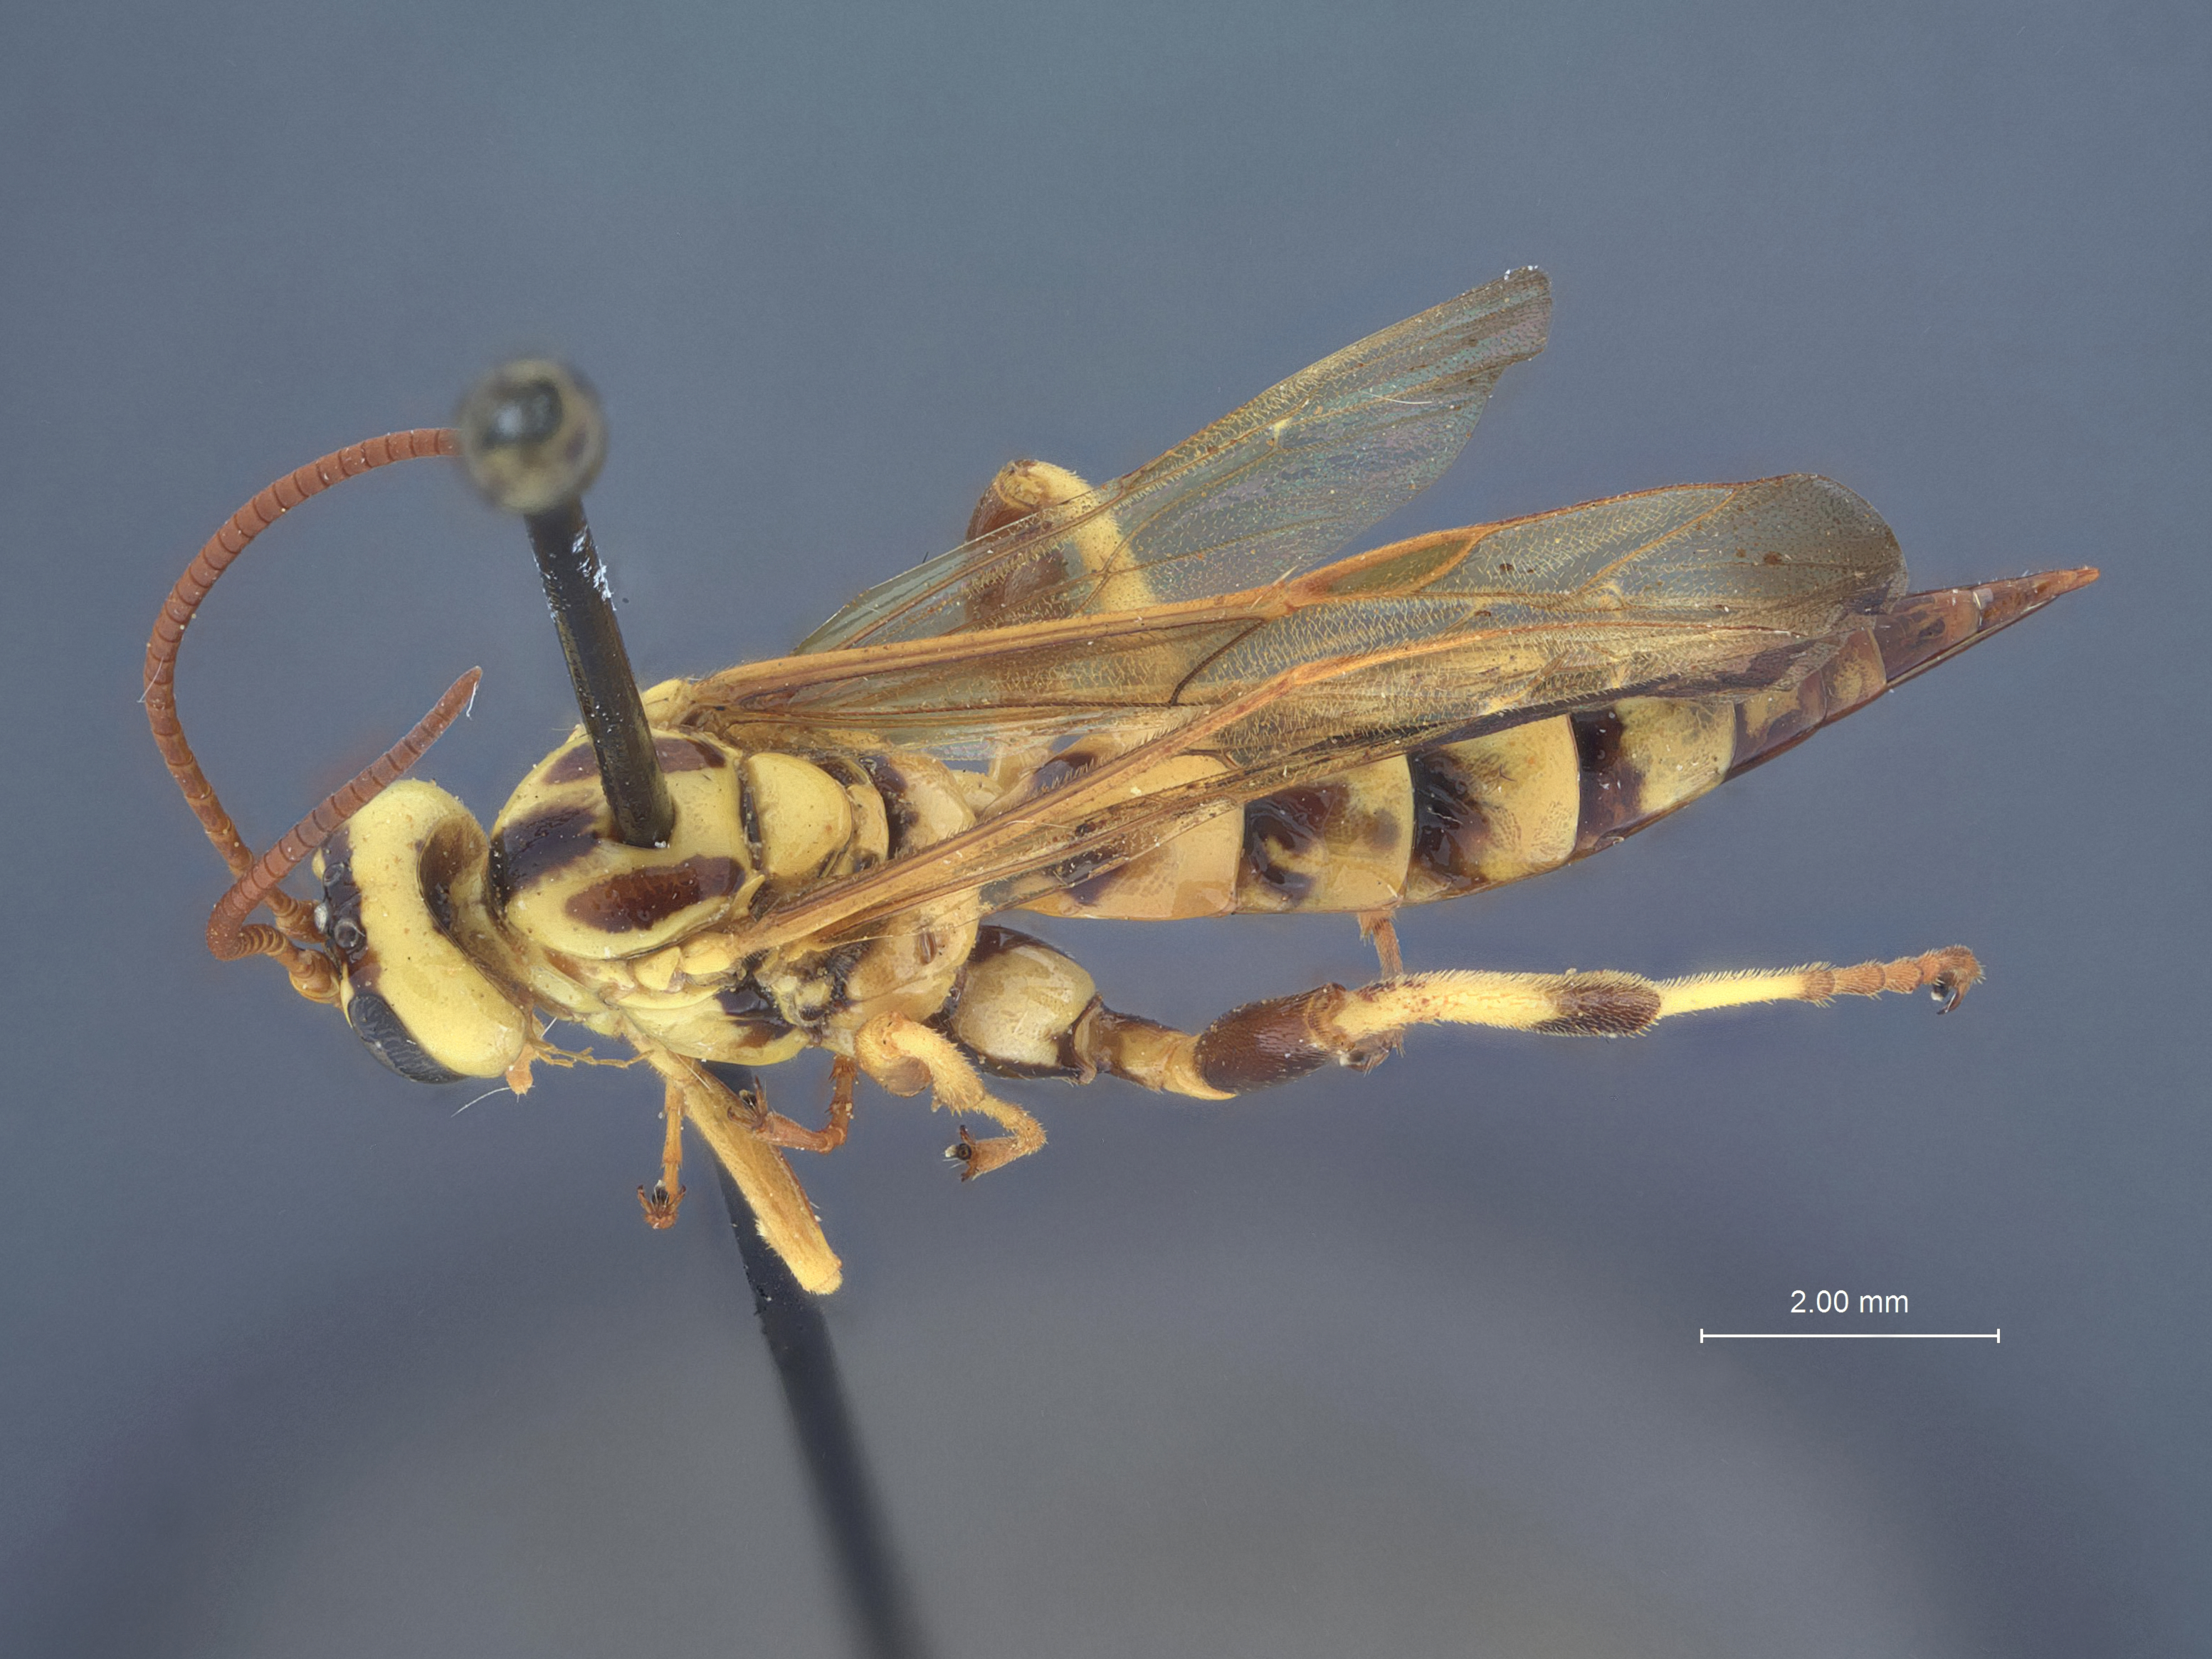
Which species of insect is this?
Ceratogastra ornata
